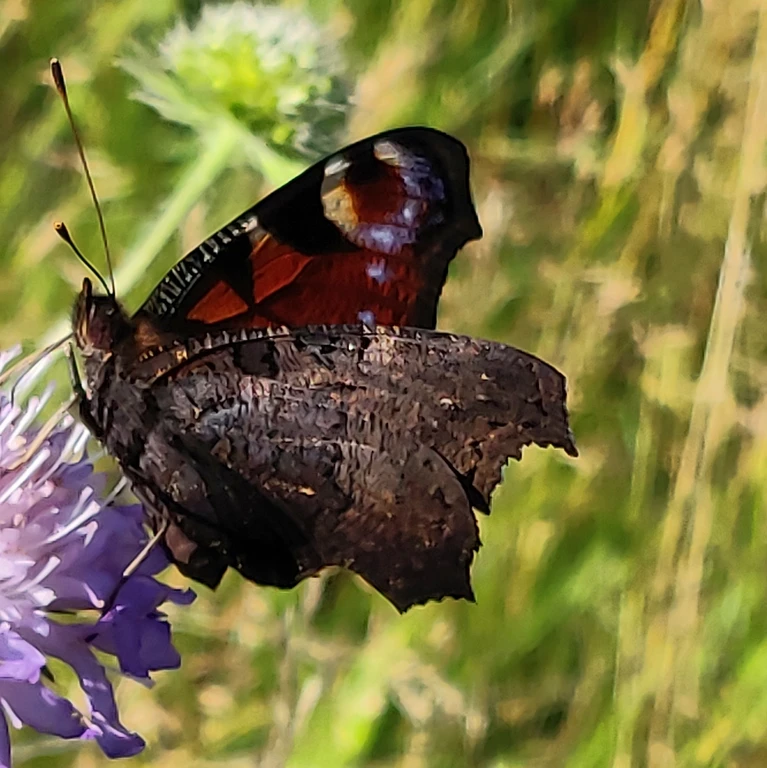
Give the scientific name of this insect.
Aglais io
